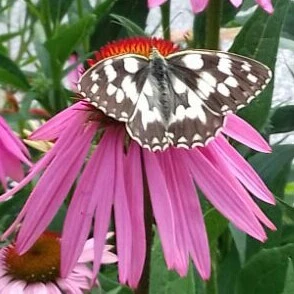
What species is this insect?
Melanargia galathea
